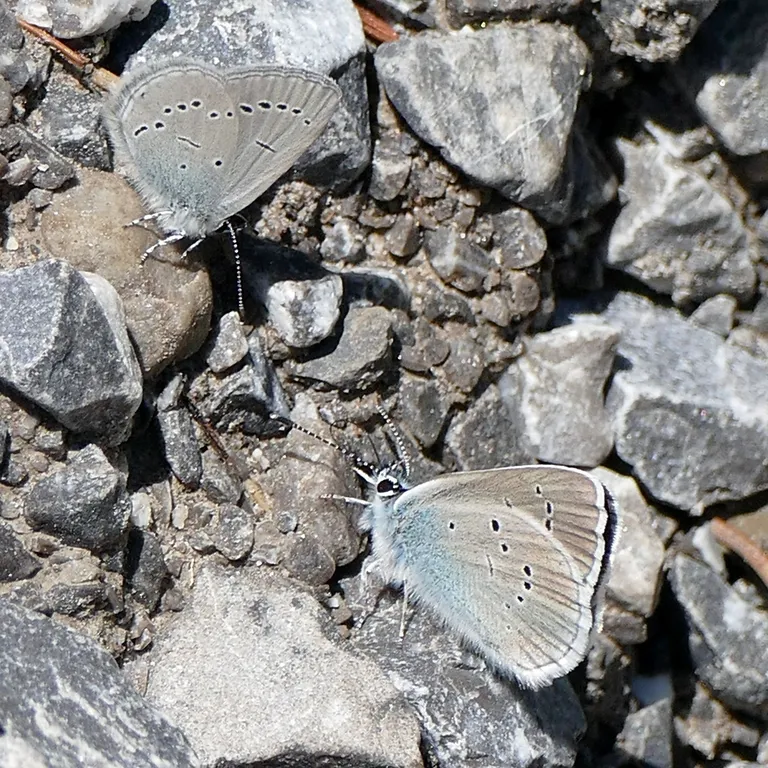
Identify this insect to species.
Cupido minimus
